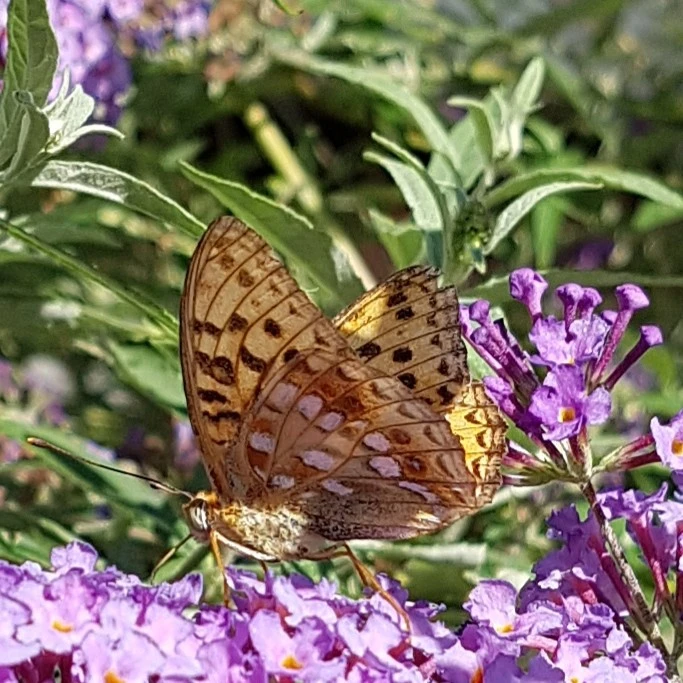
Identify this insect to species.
Fabriciana adippe
